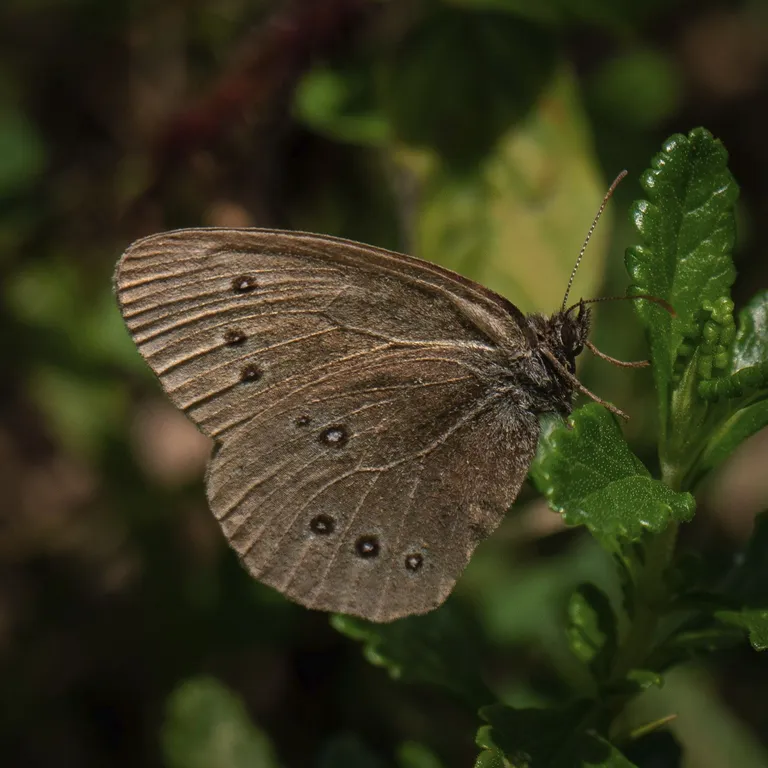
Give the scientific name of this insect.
Aphantopus hyperantus
